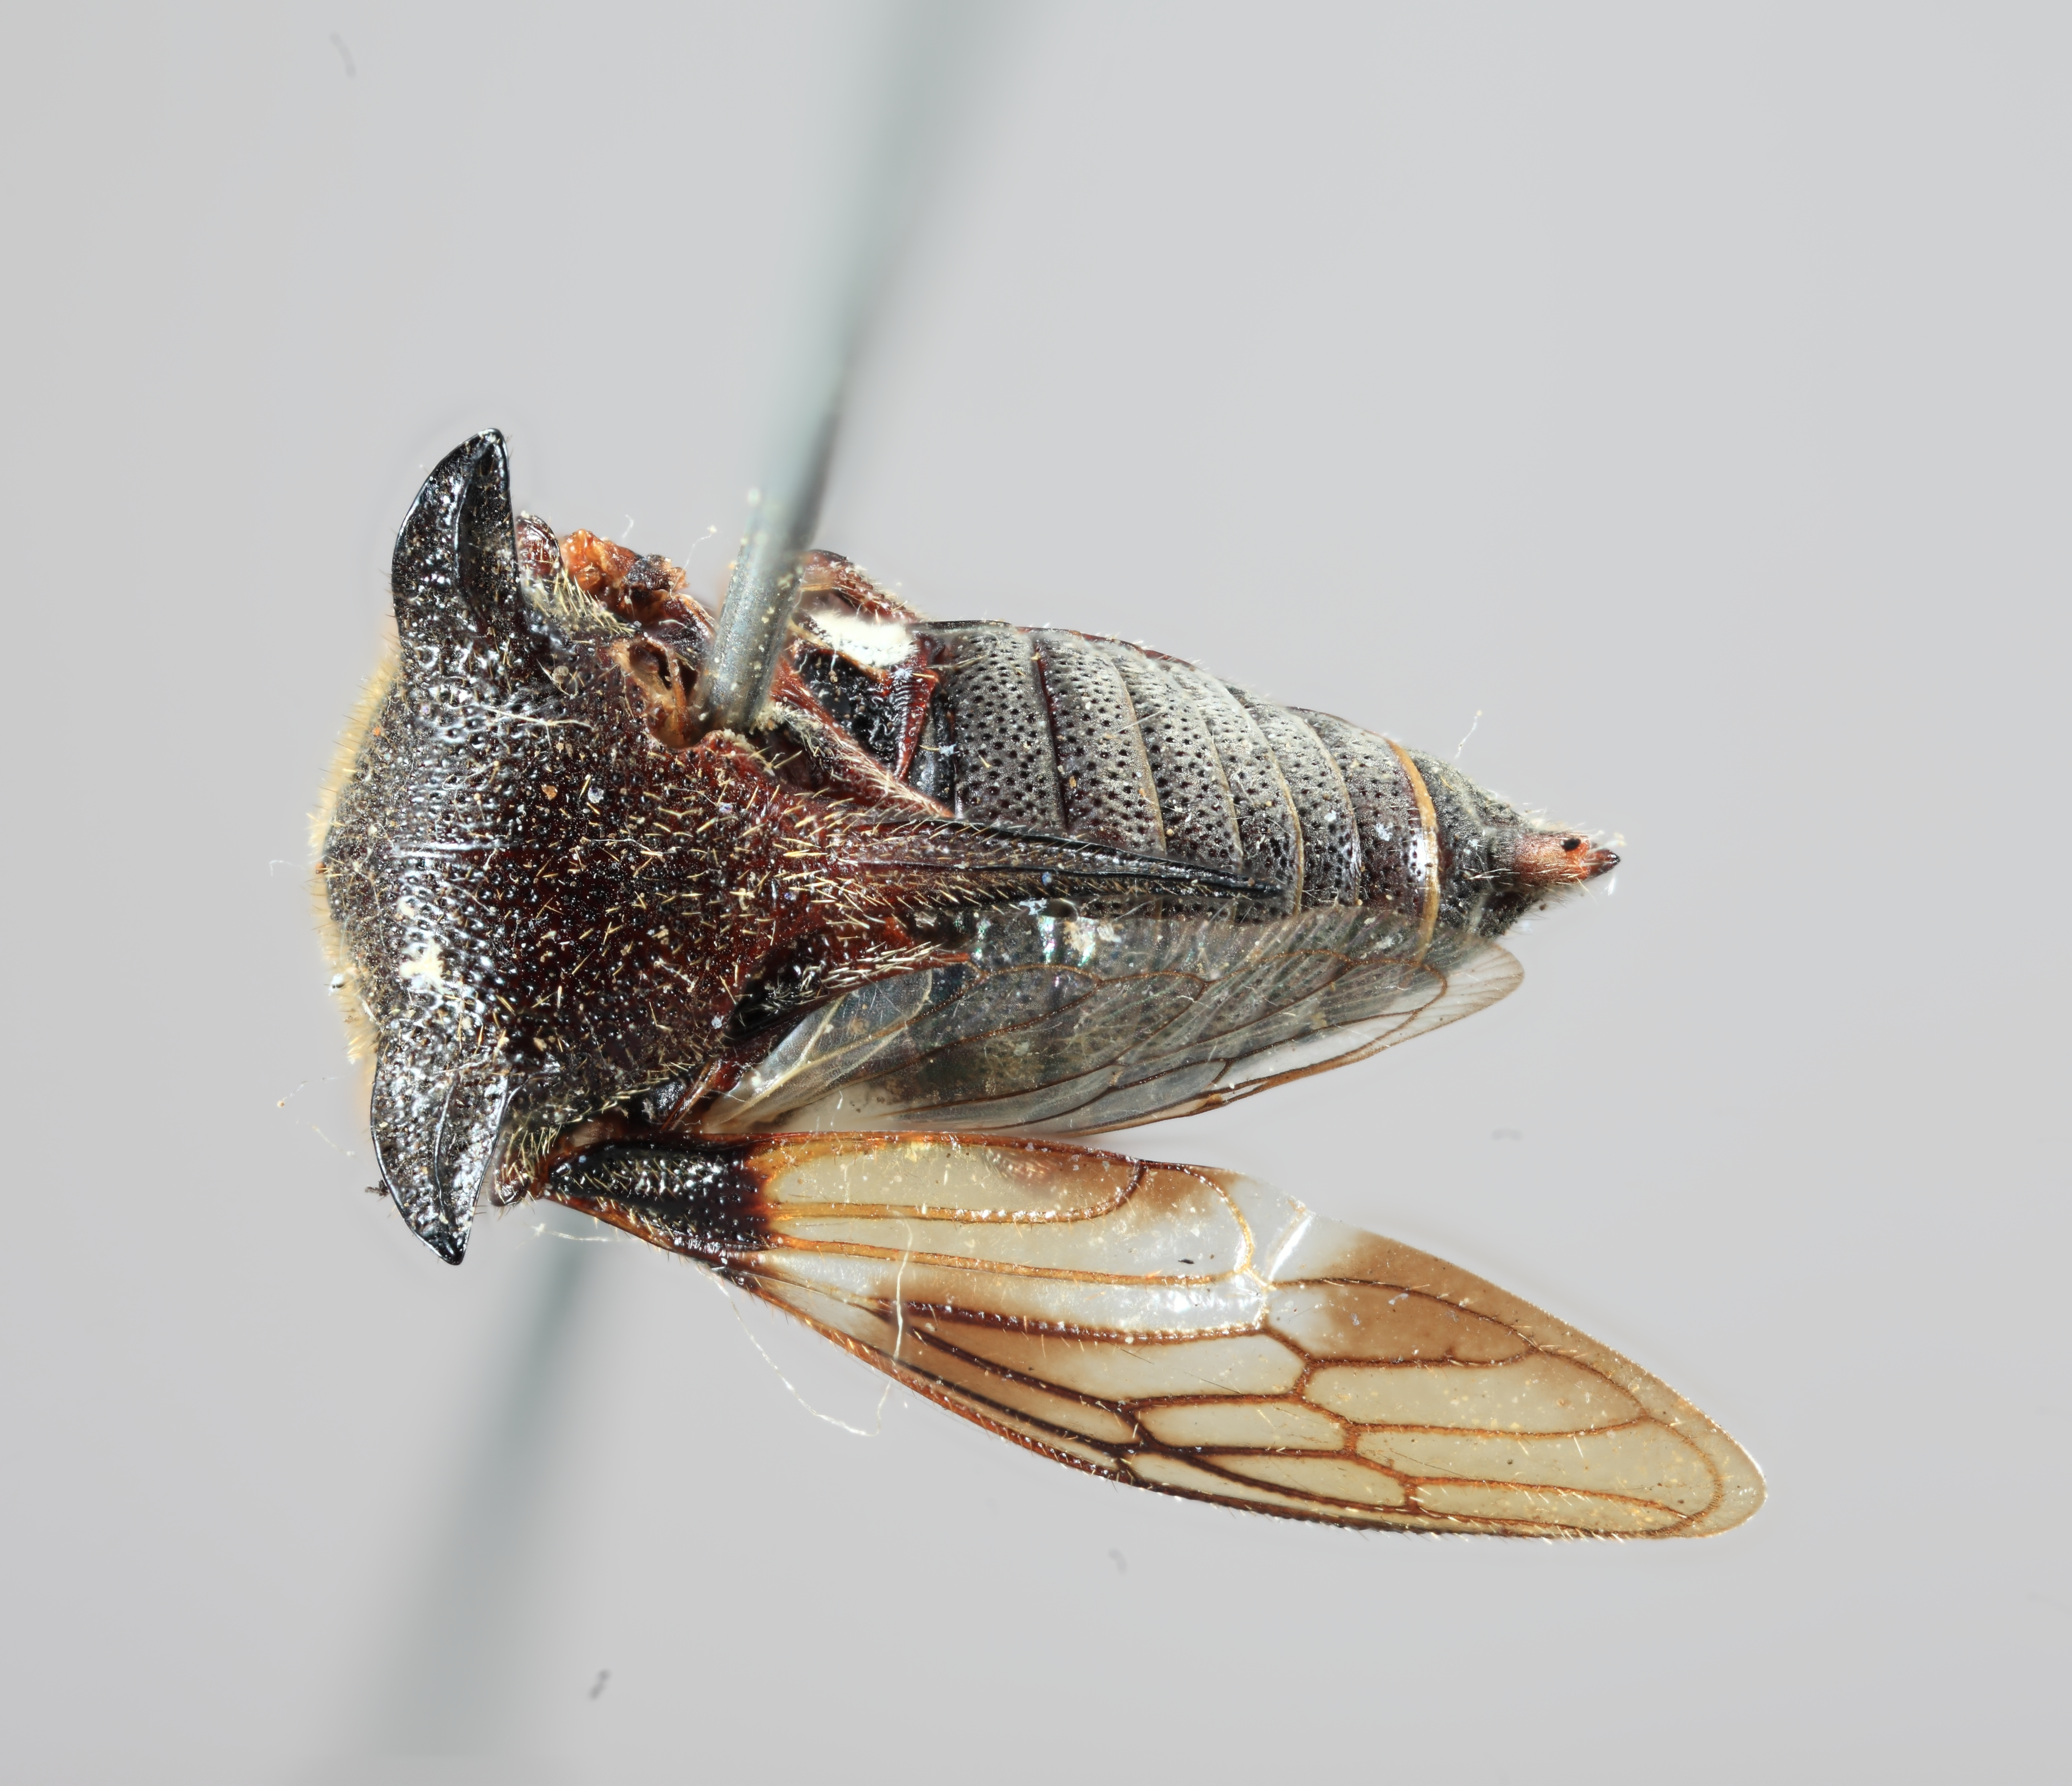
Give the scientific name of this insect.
Centrotypus picti----
